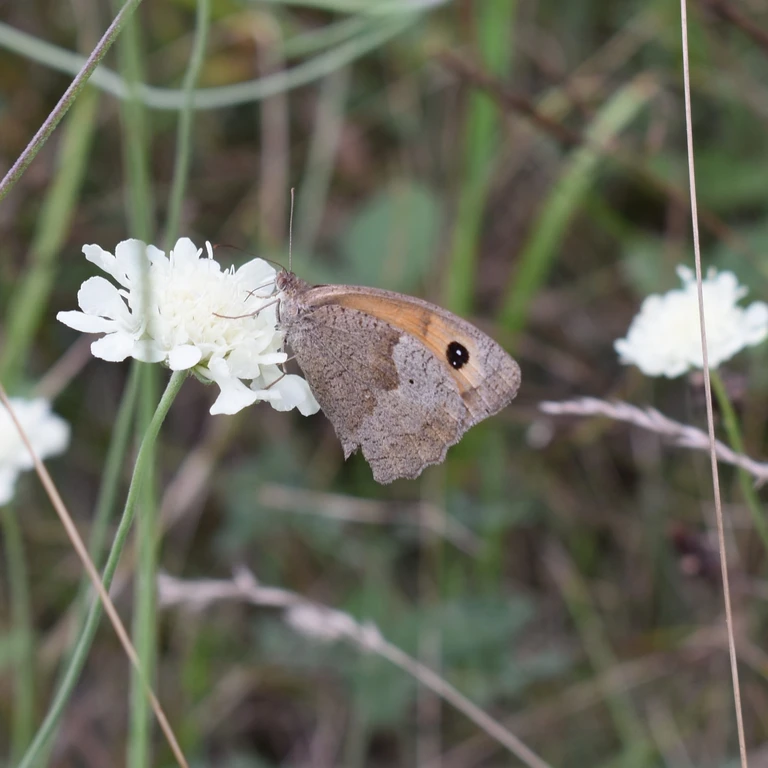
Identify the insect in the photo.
Maniola jurtina
